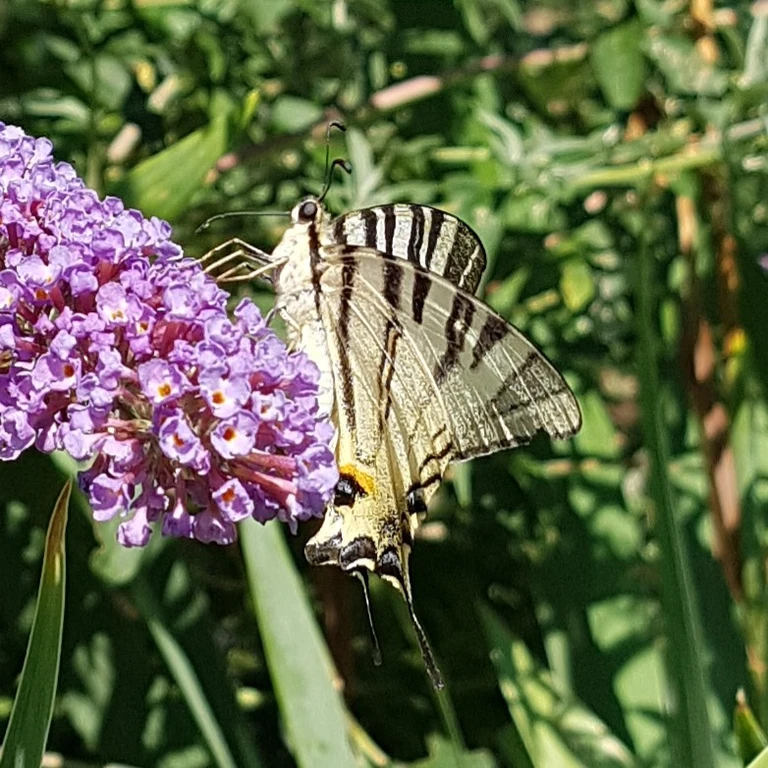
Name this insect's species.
Iphiclides podalirius
